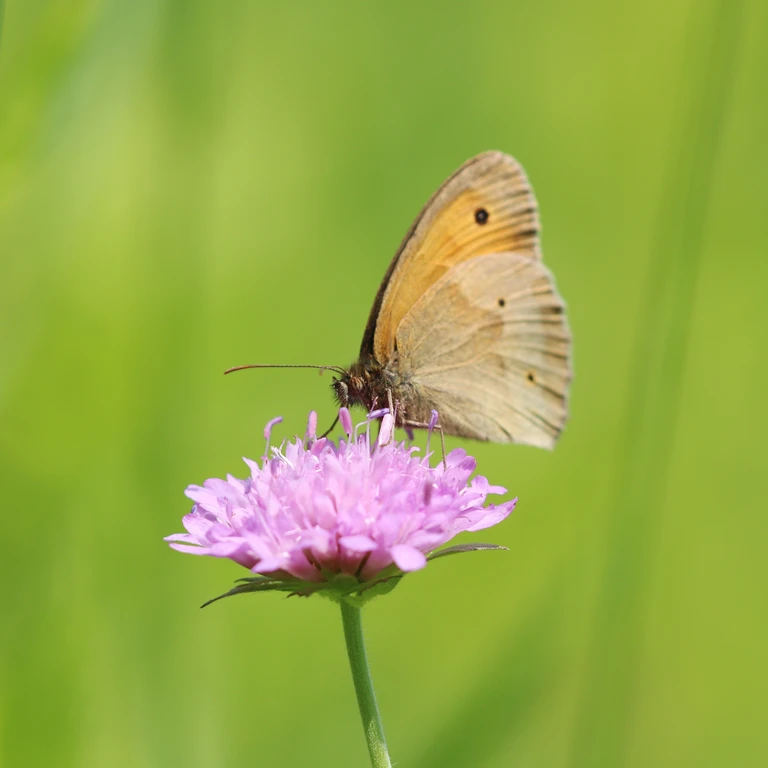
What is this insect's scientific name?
Maniola jurtina
